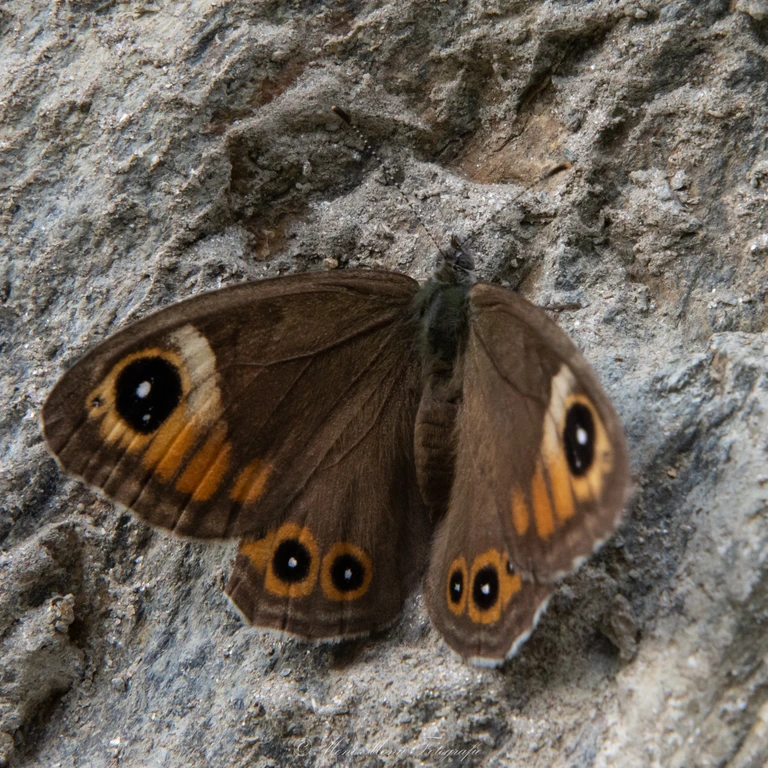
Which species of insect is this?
Lasiommata maera (also Pararge maera)
